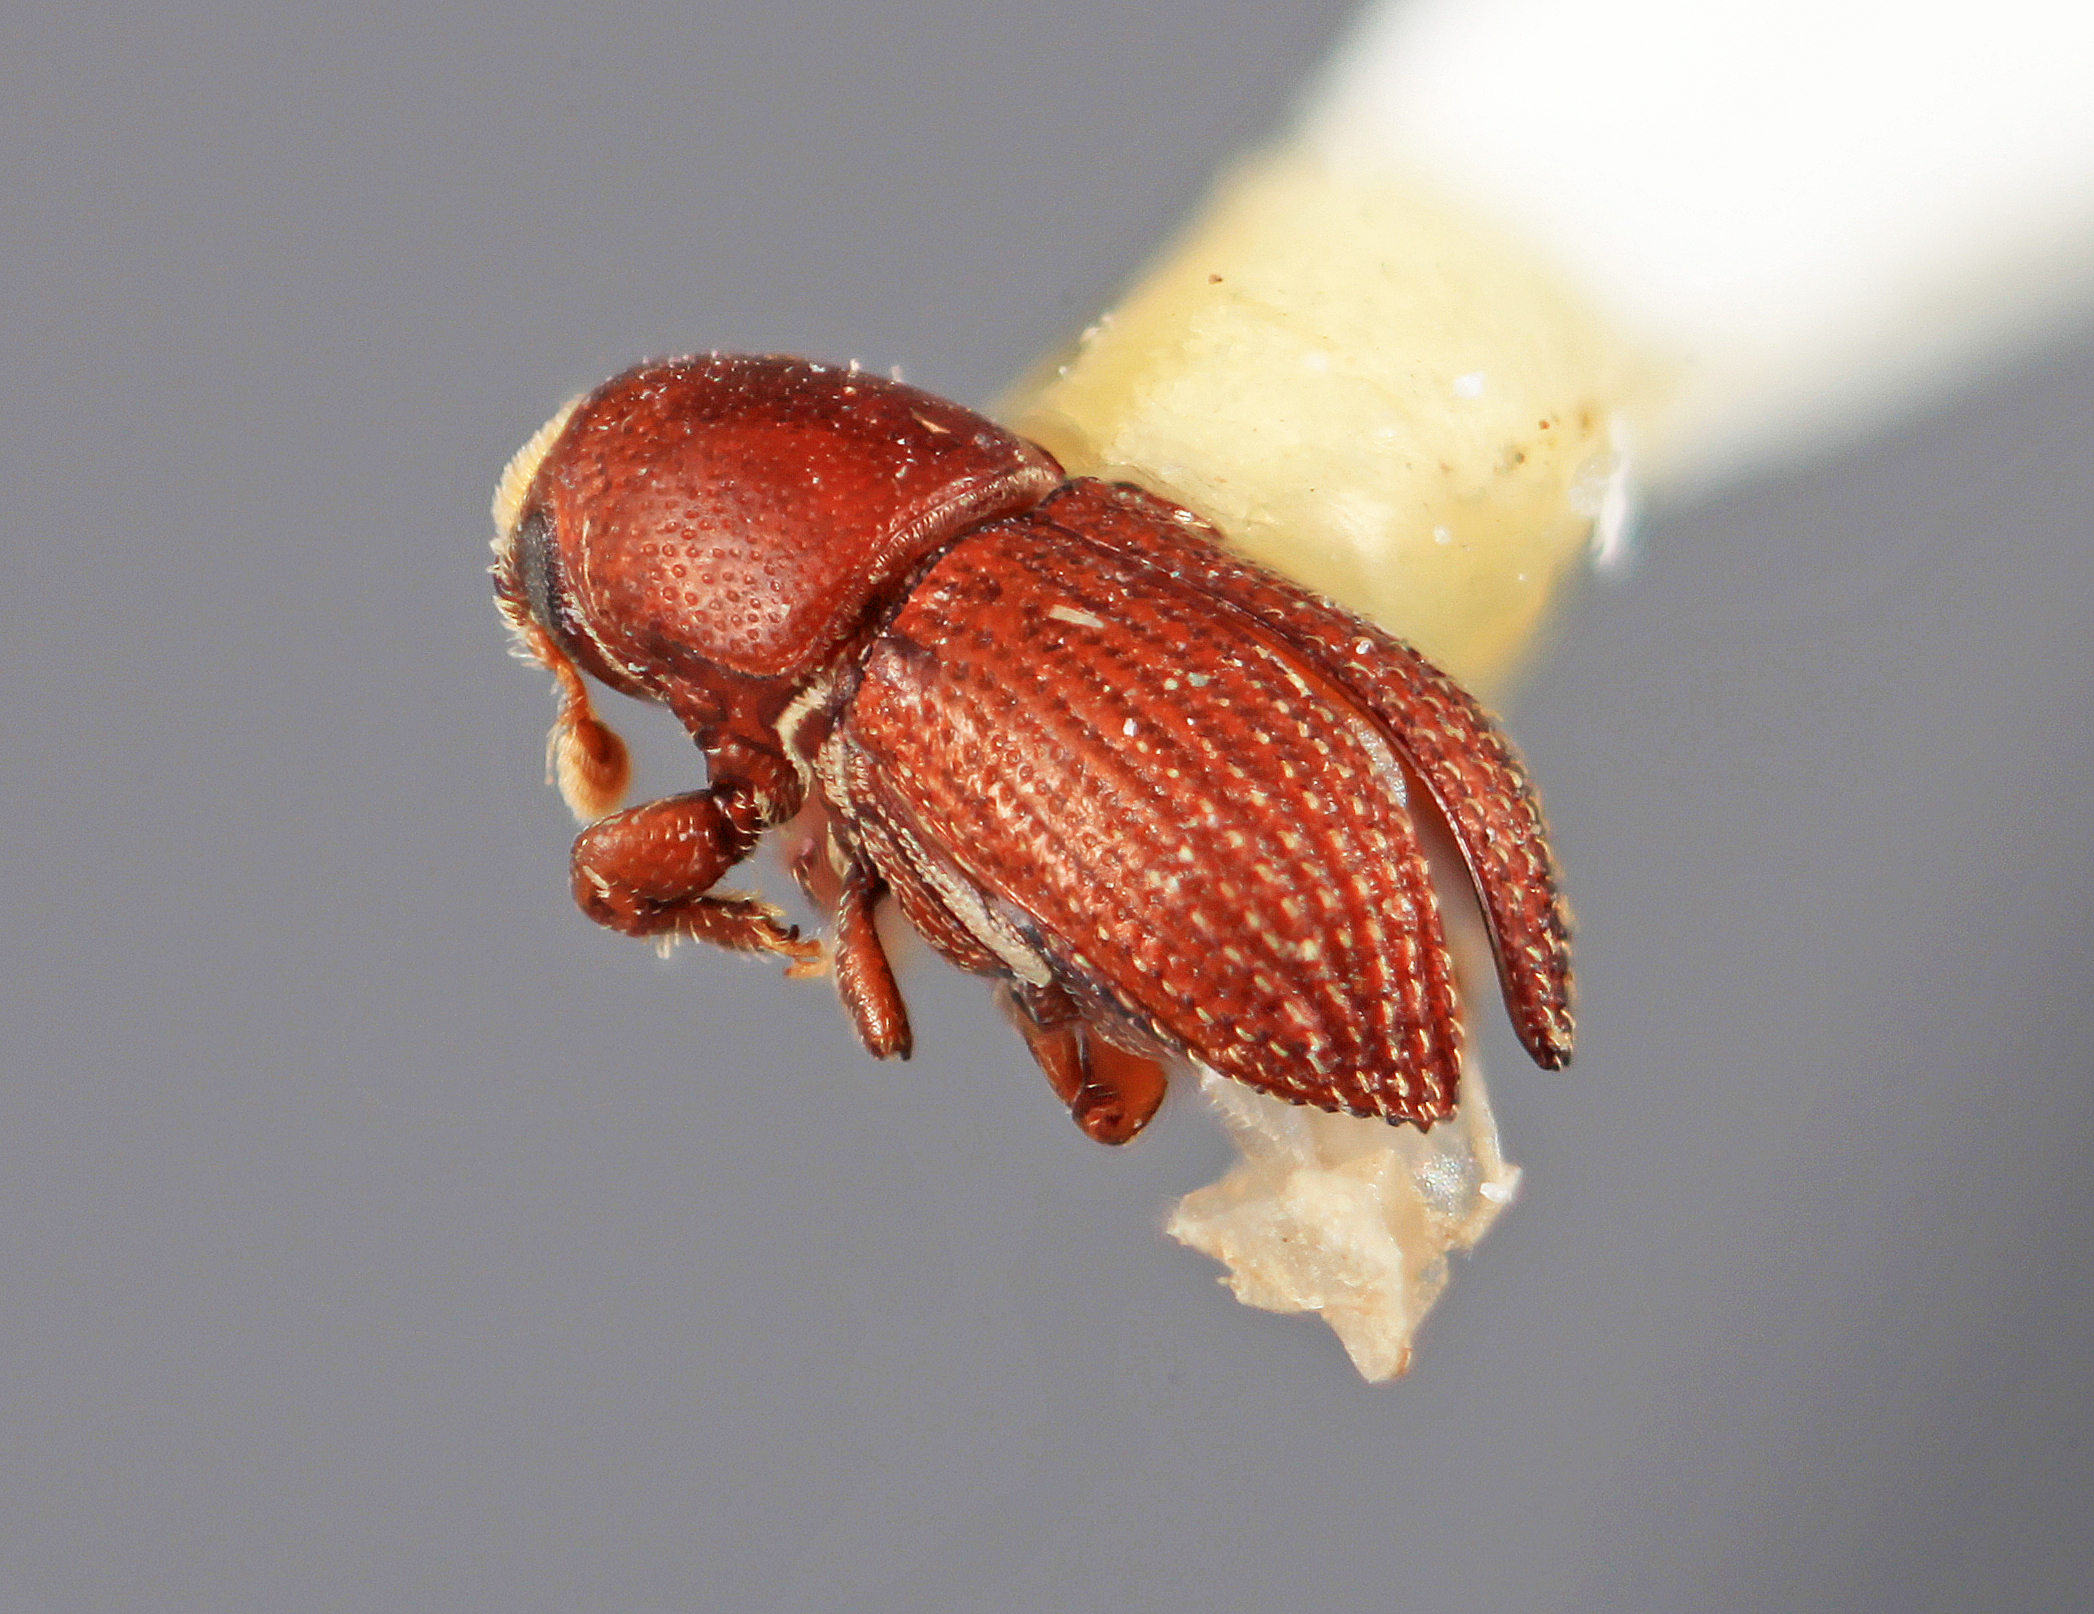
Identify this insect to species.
Loganius prociduus
